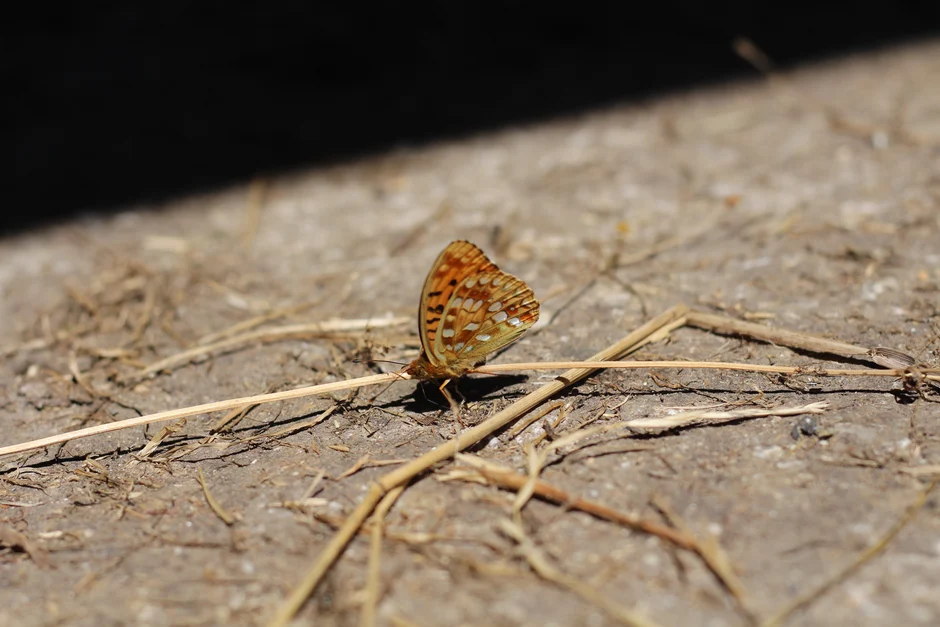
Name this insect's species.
Fabriciana adippe
